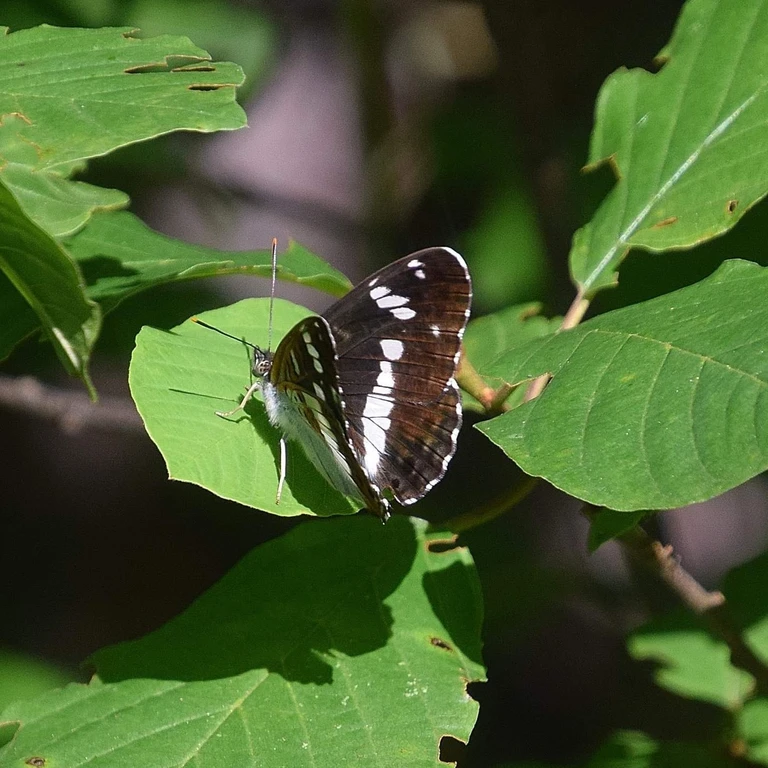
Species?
Limenitis camilla (also Ladoga camilla)
